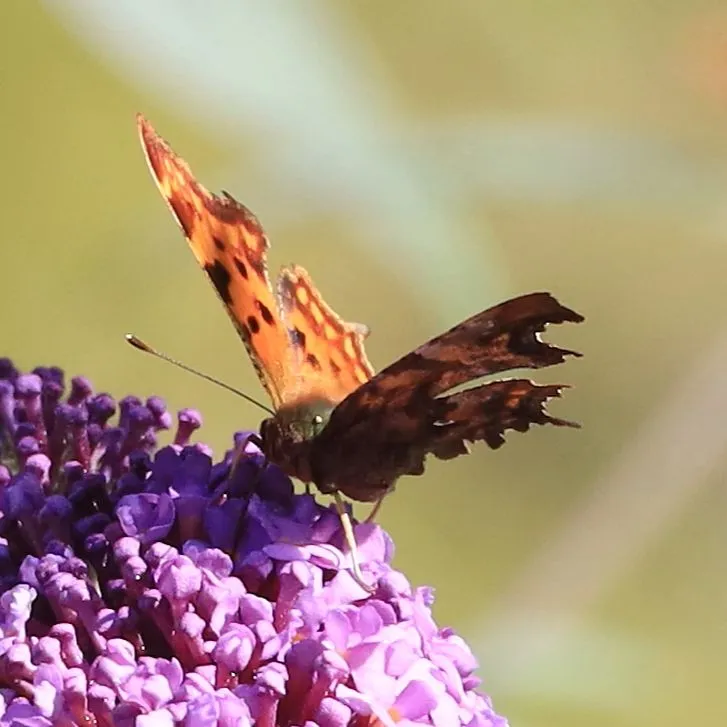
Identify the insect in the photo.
Polygonia c-album
